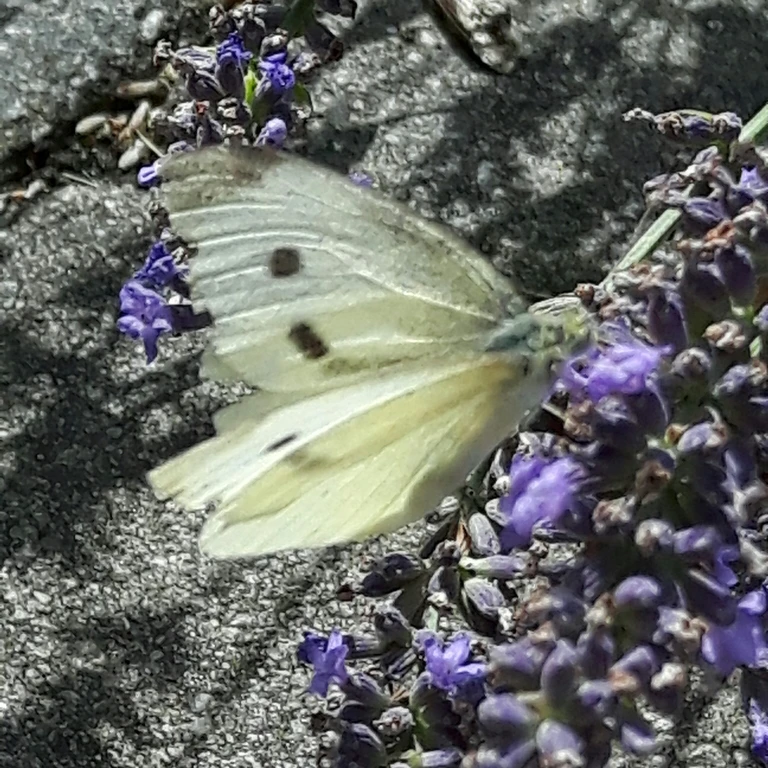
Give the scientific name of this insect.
Pieris rapae
